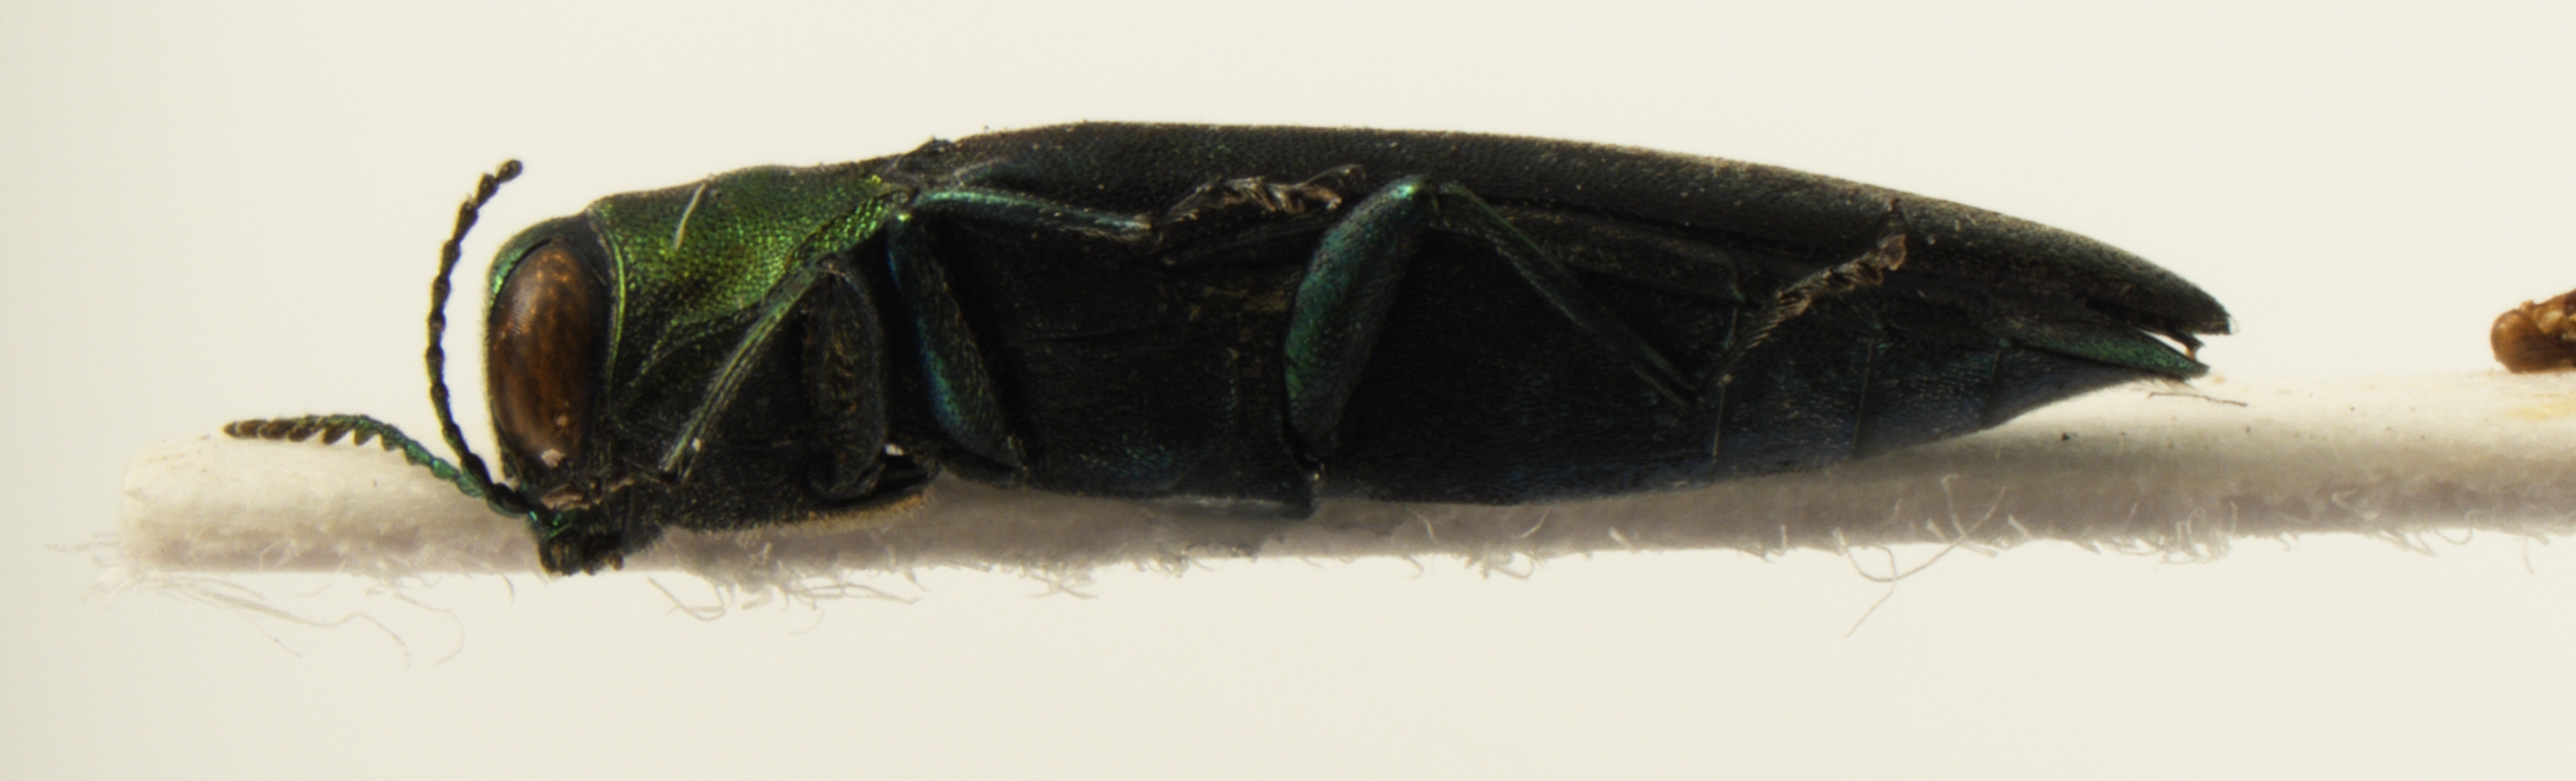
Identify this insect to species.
Agrilus smaragdifrons
